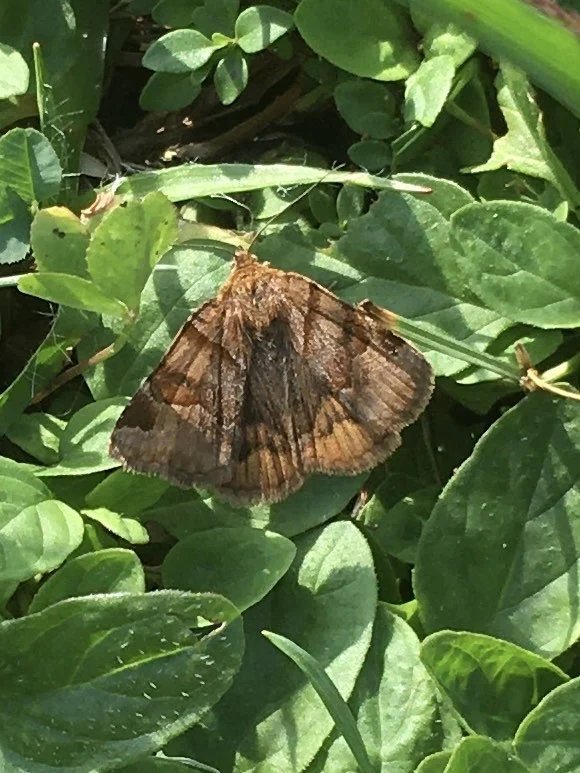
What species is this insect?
Euclidia glyphica
